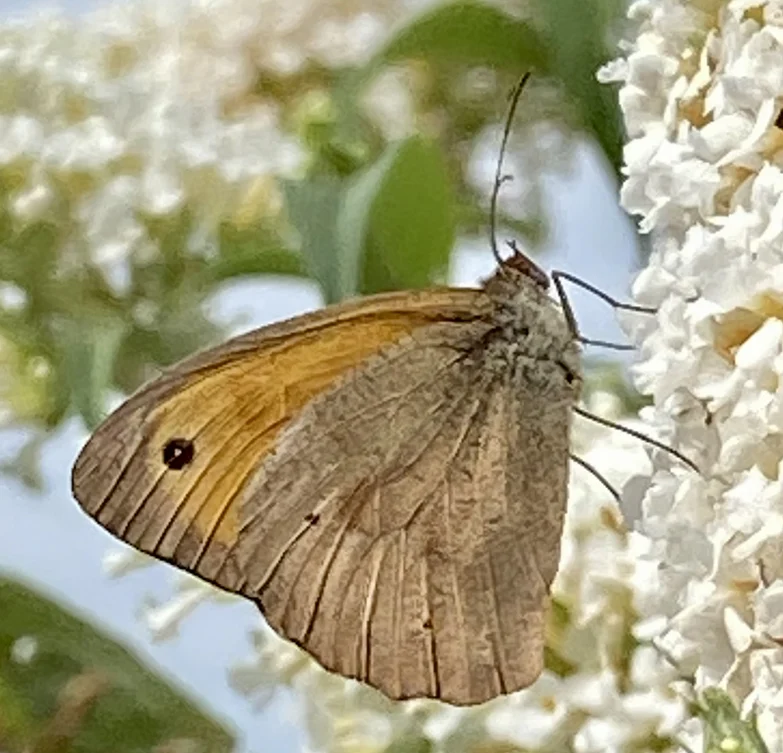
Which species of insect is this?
Maniola jurtina
